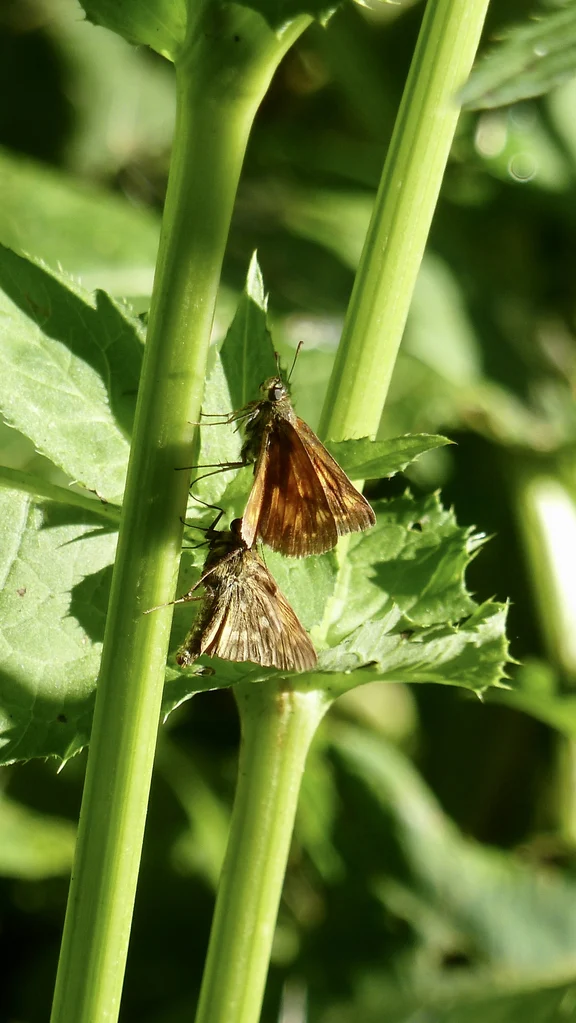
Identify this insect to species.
Ochlodes sylvanus (also Ochlodes venata)
